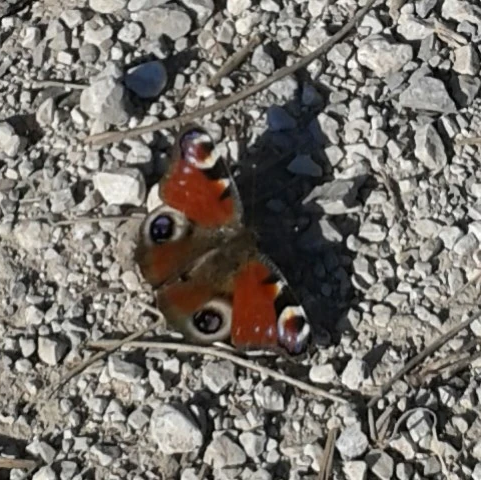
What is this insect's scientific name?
Aglais io
